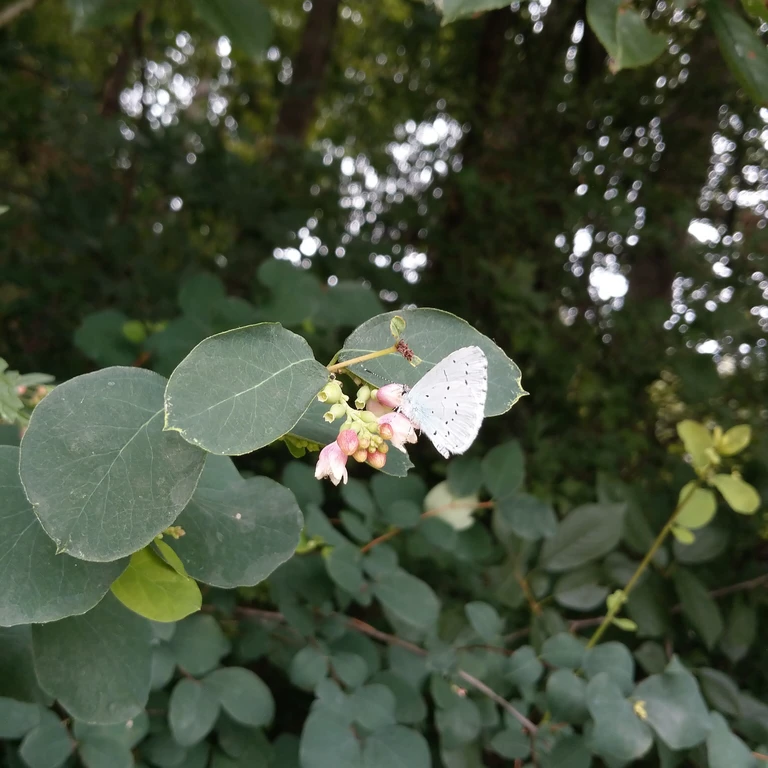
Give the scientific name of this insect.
Celastrina argiolus
